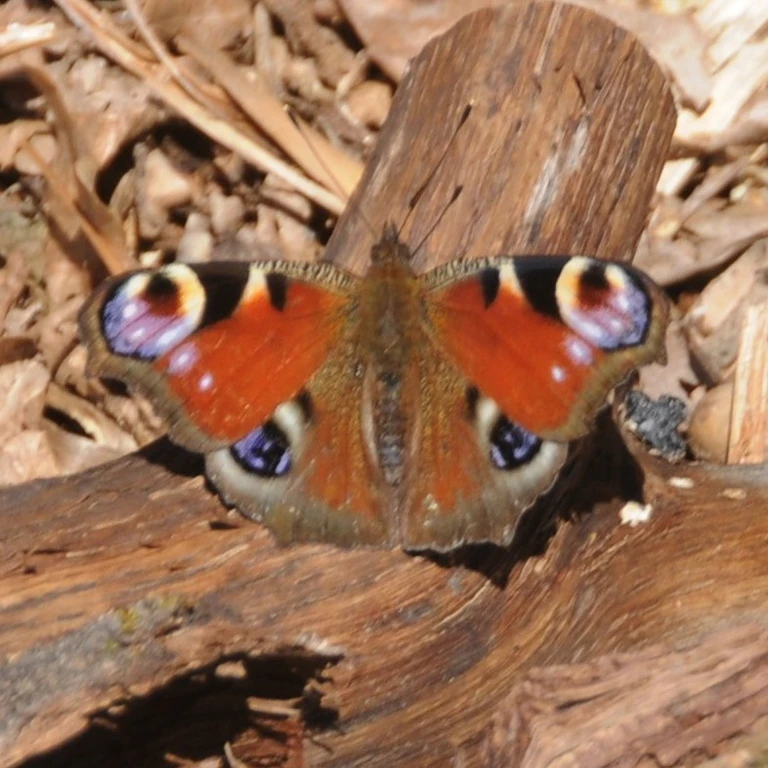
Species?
Aglais io
